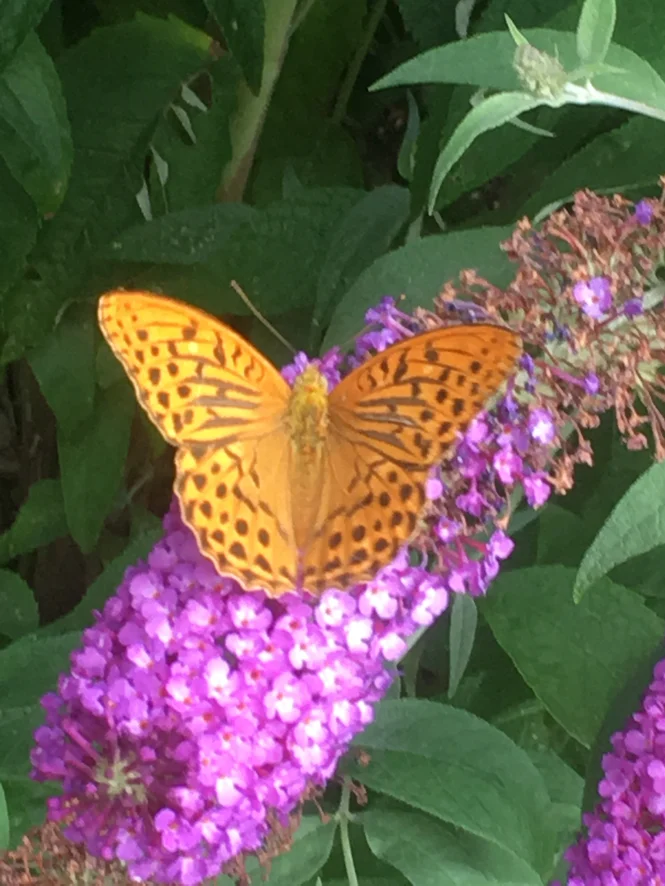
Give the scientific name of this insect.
Argynnis paphia
